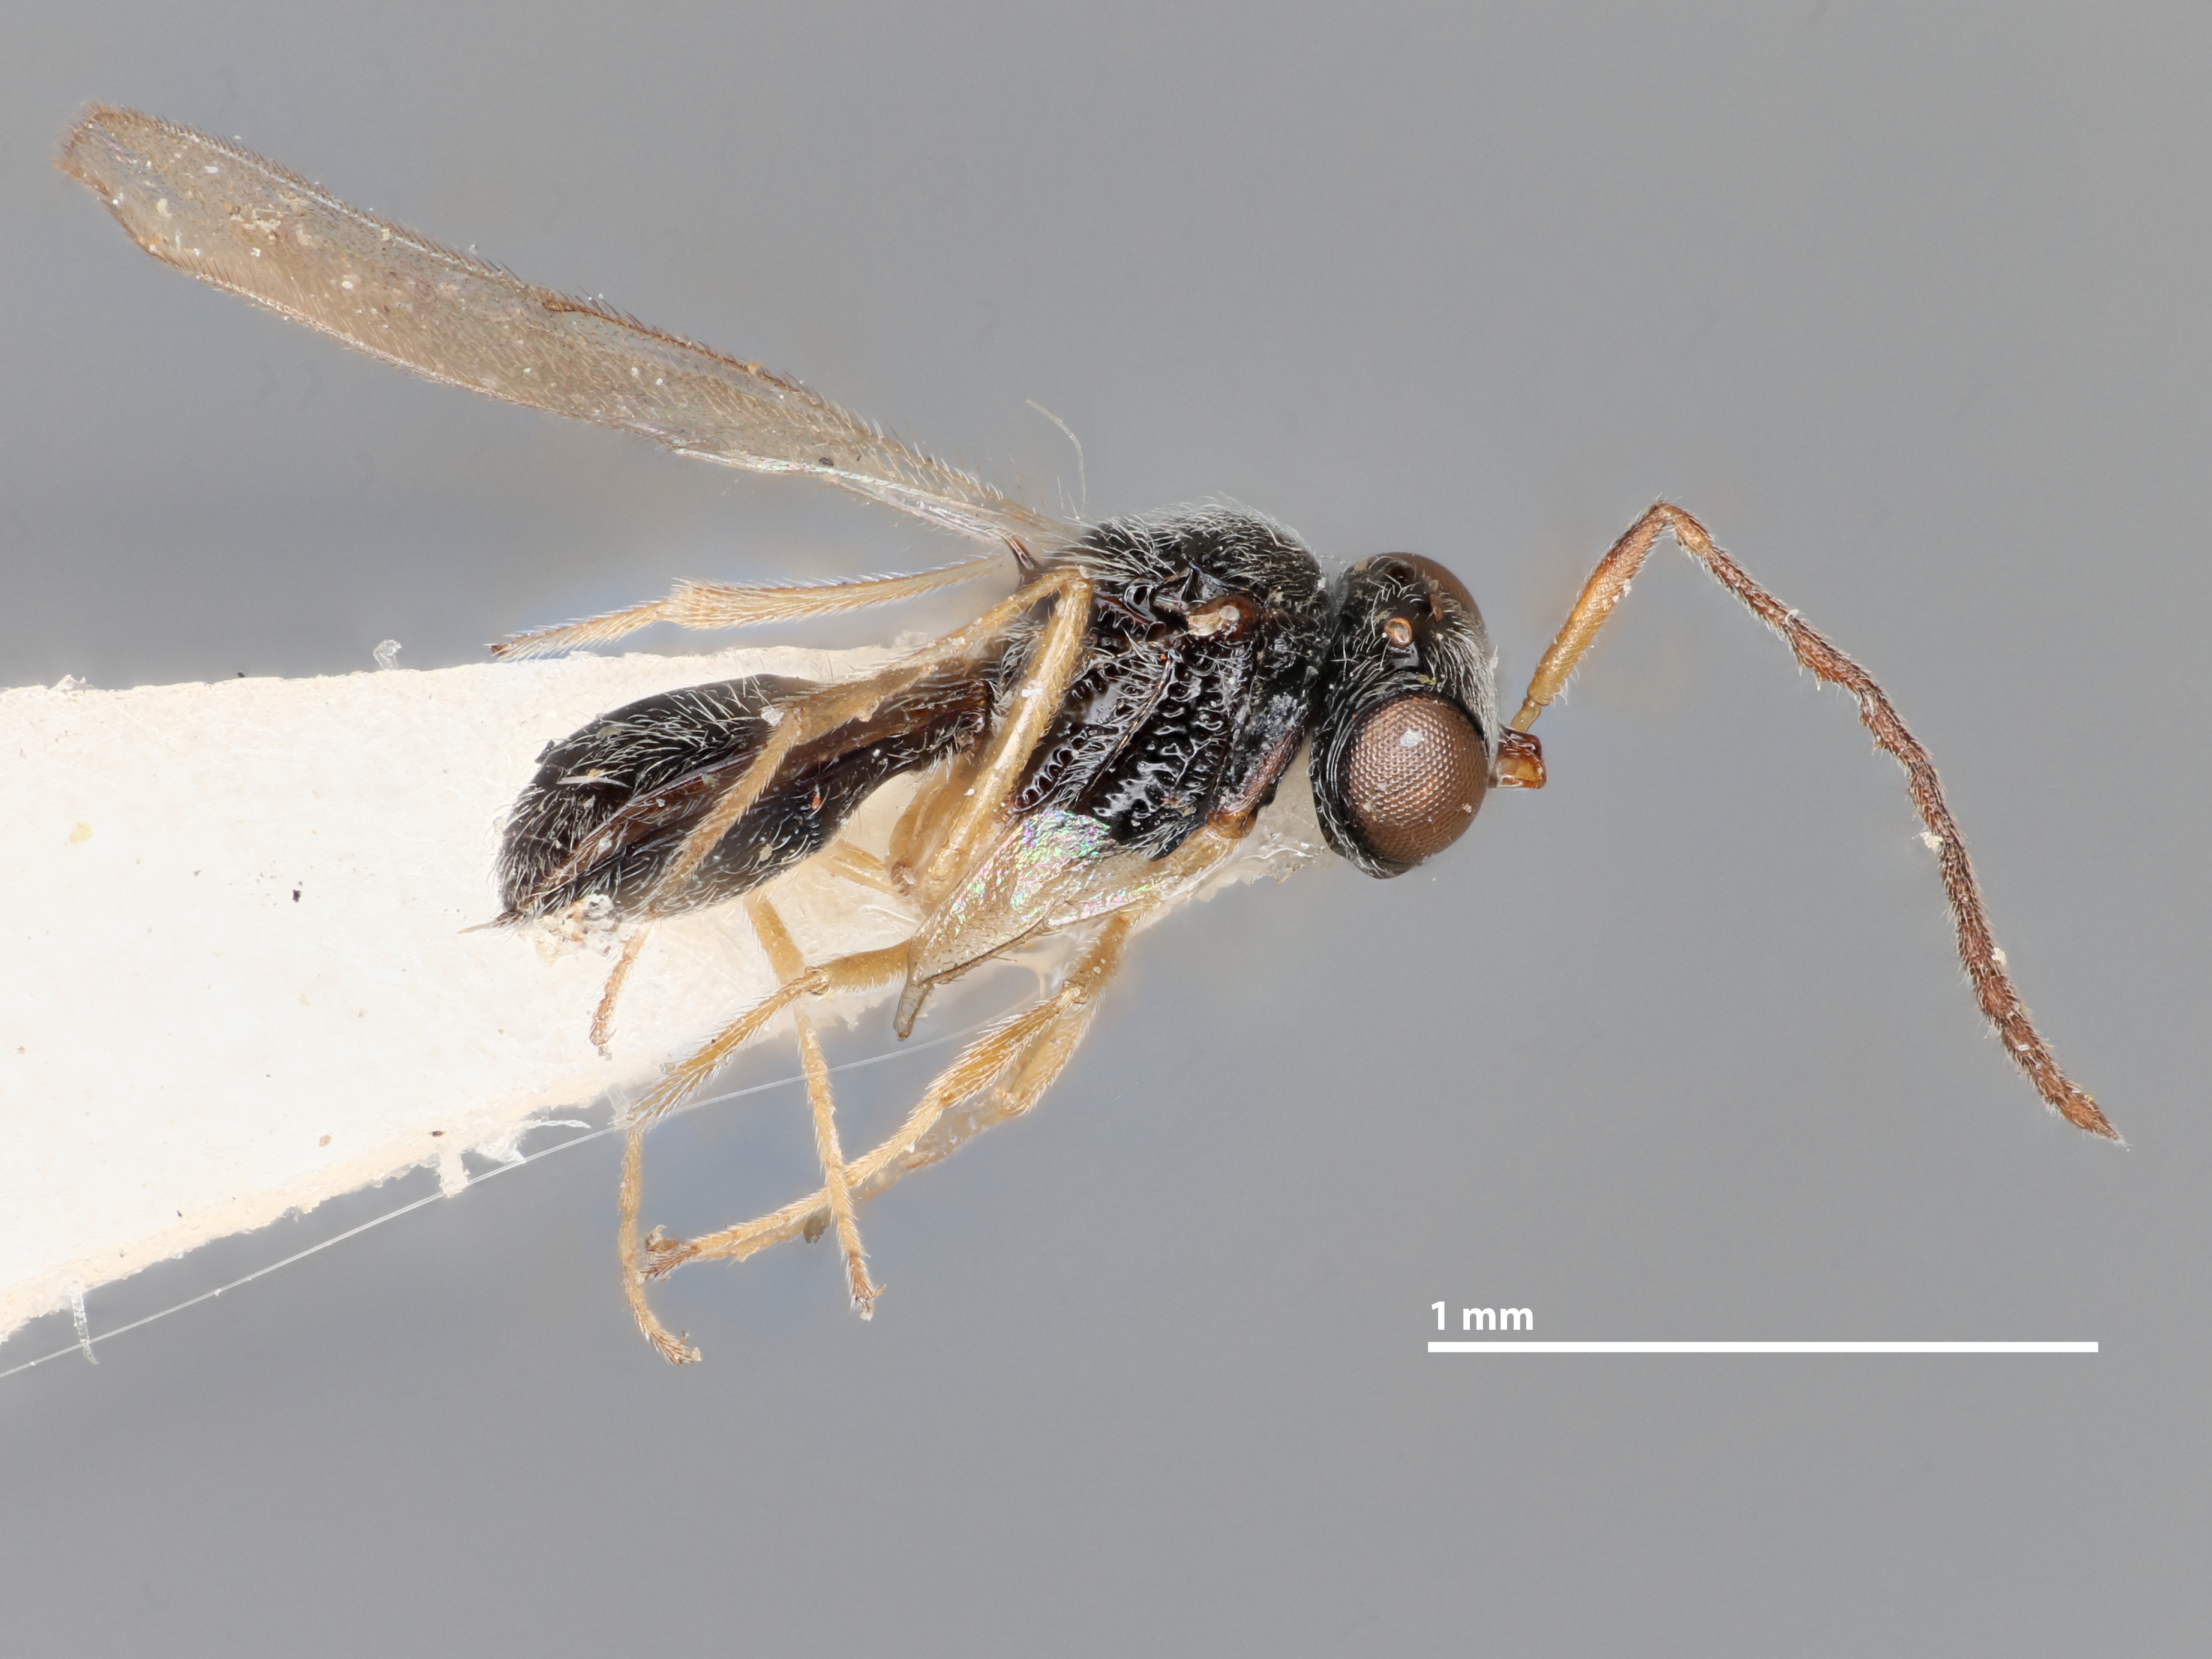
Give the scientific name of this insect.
Trimorus dimidicornis
